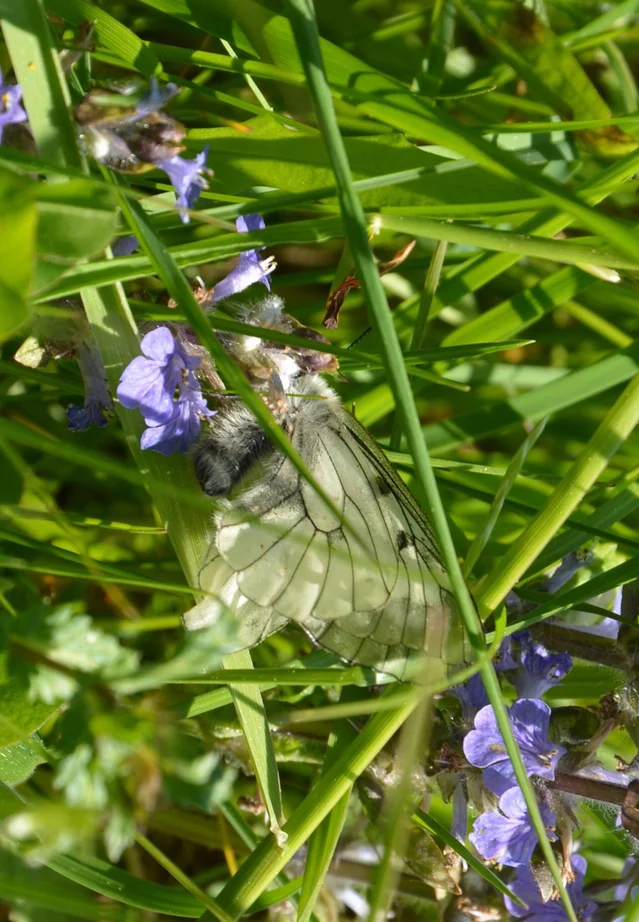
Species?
Parnassius mnemosyne
